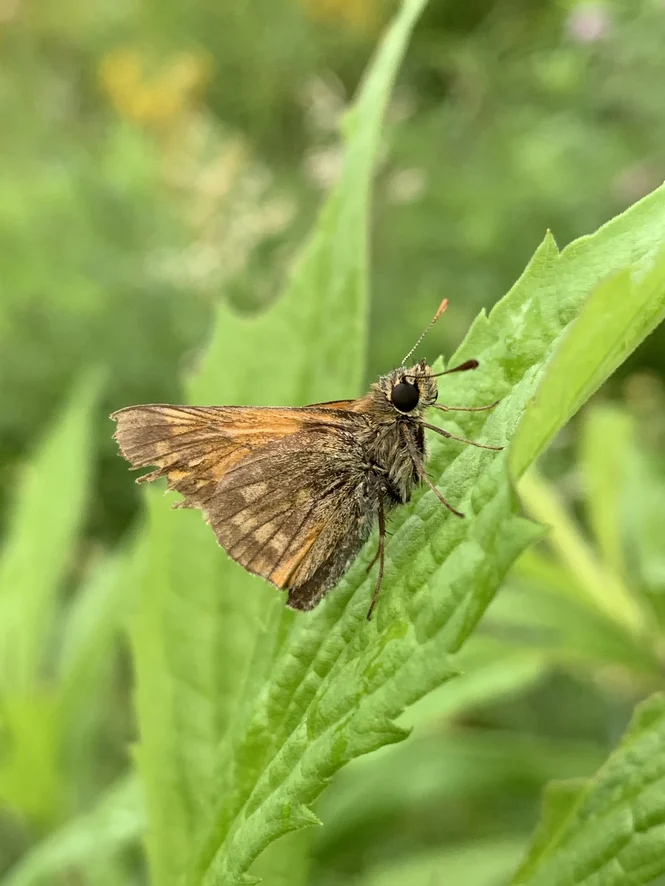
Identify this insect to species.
Ochlodes sylvanus (also Ochlodes venata)
